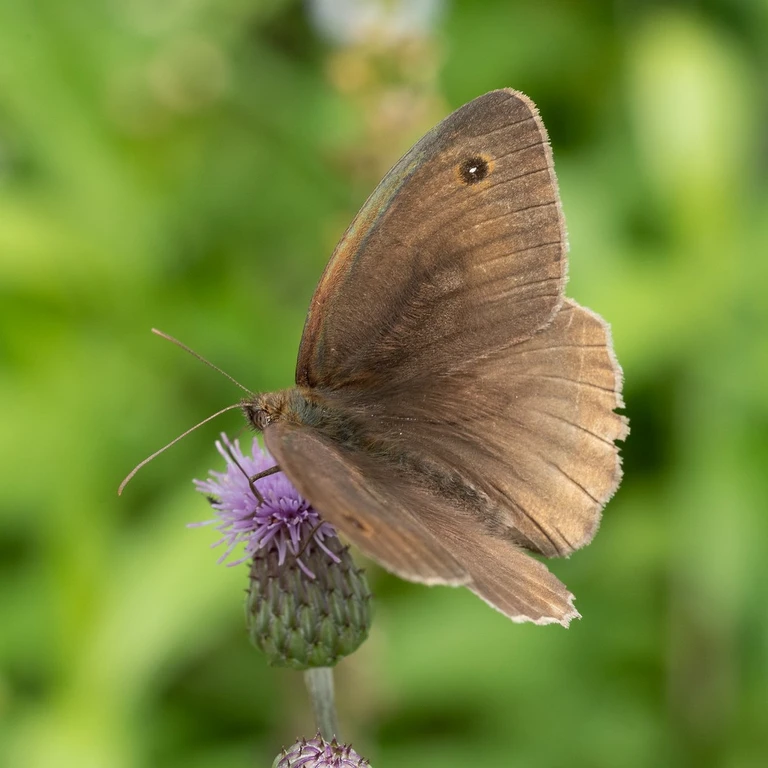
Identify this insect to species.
Maniola jurtina
